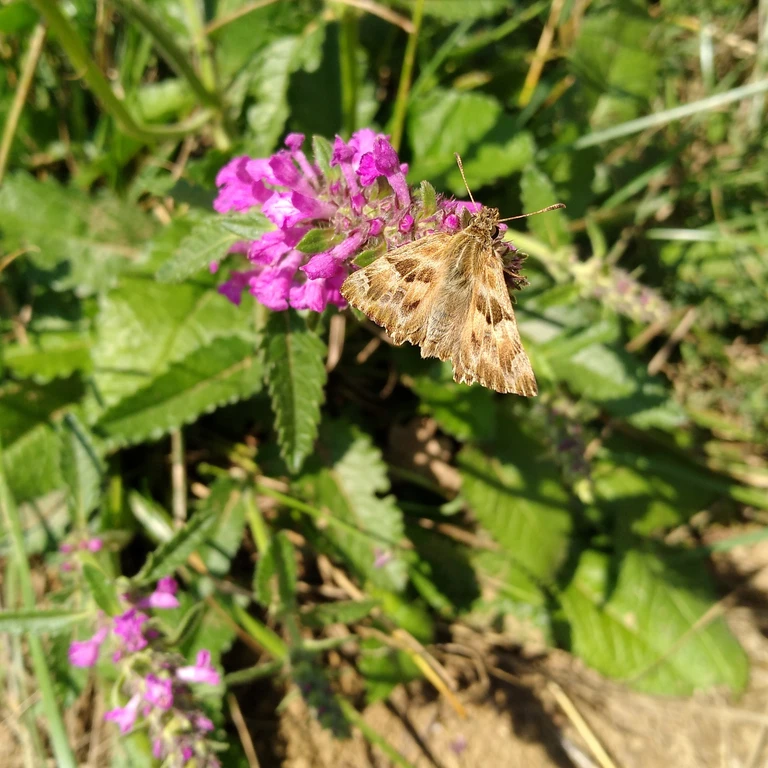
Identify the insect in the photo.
Carcharodus alceae
